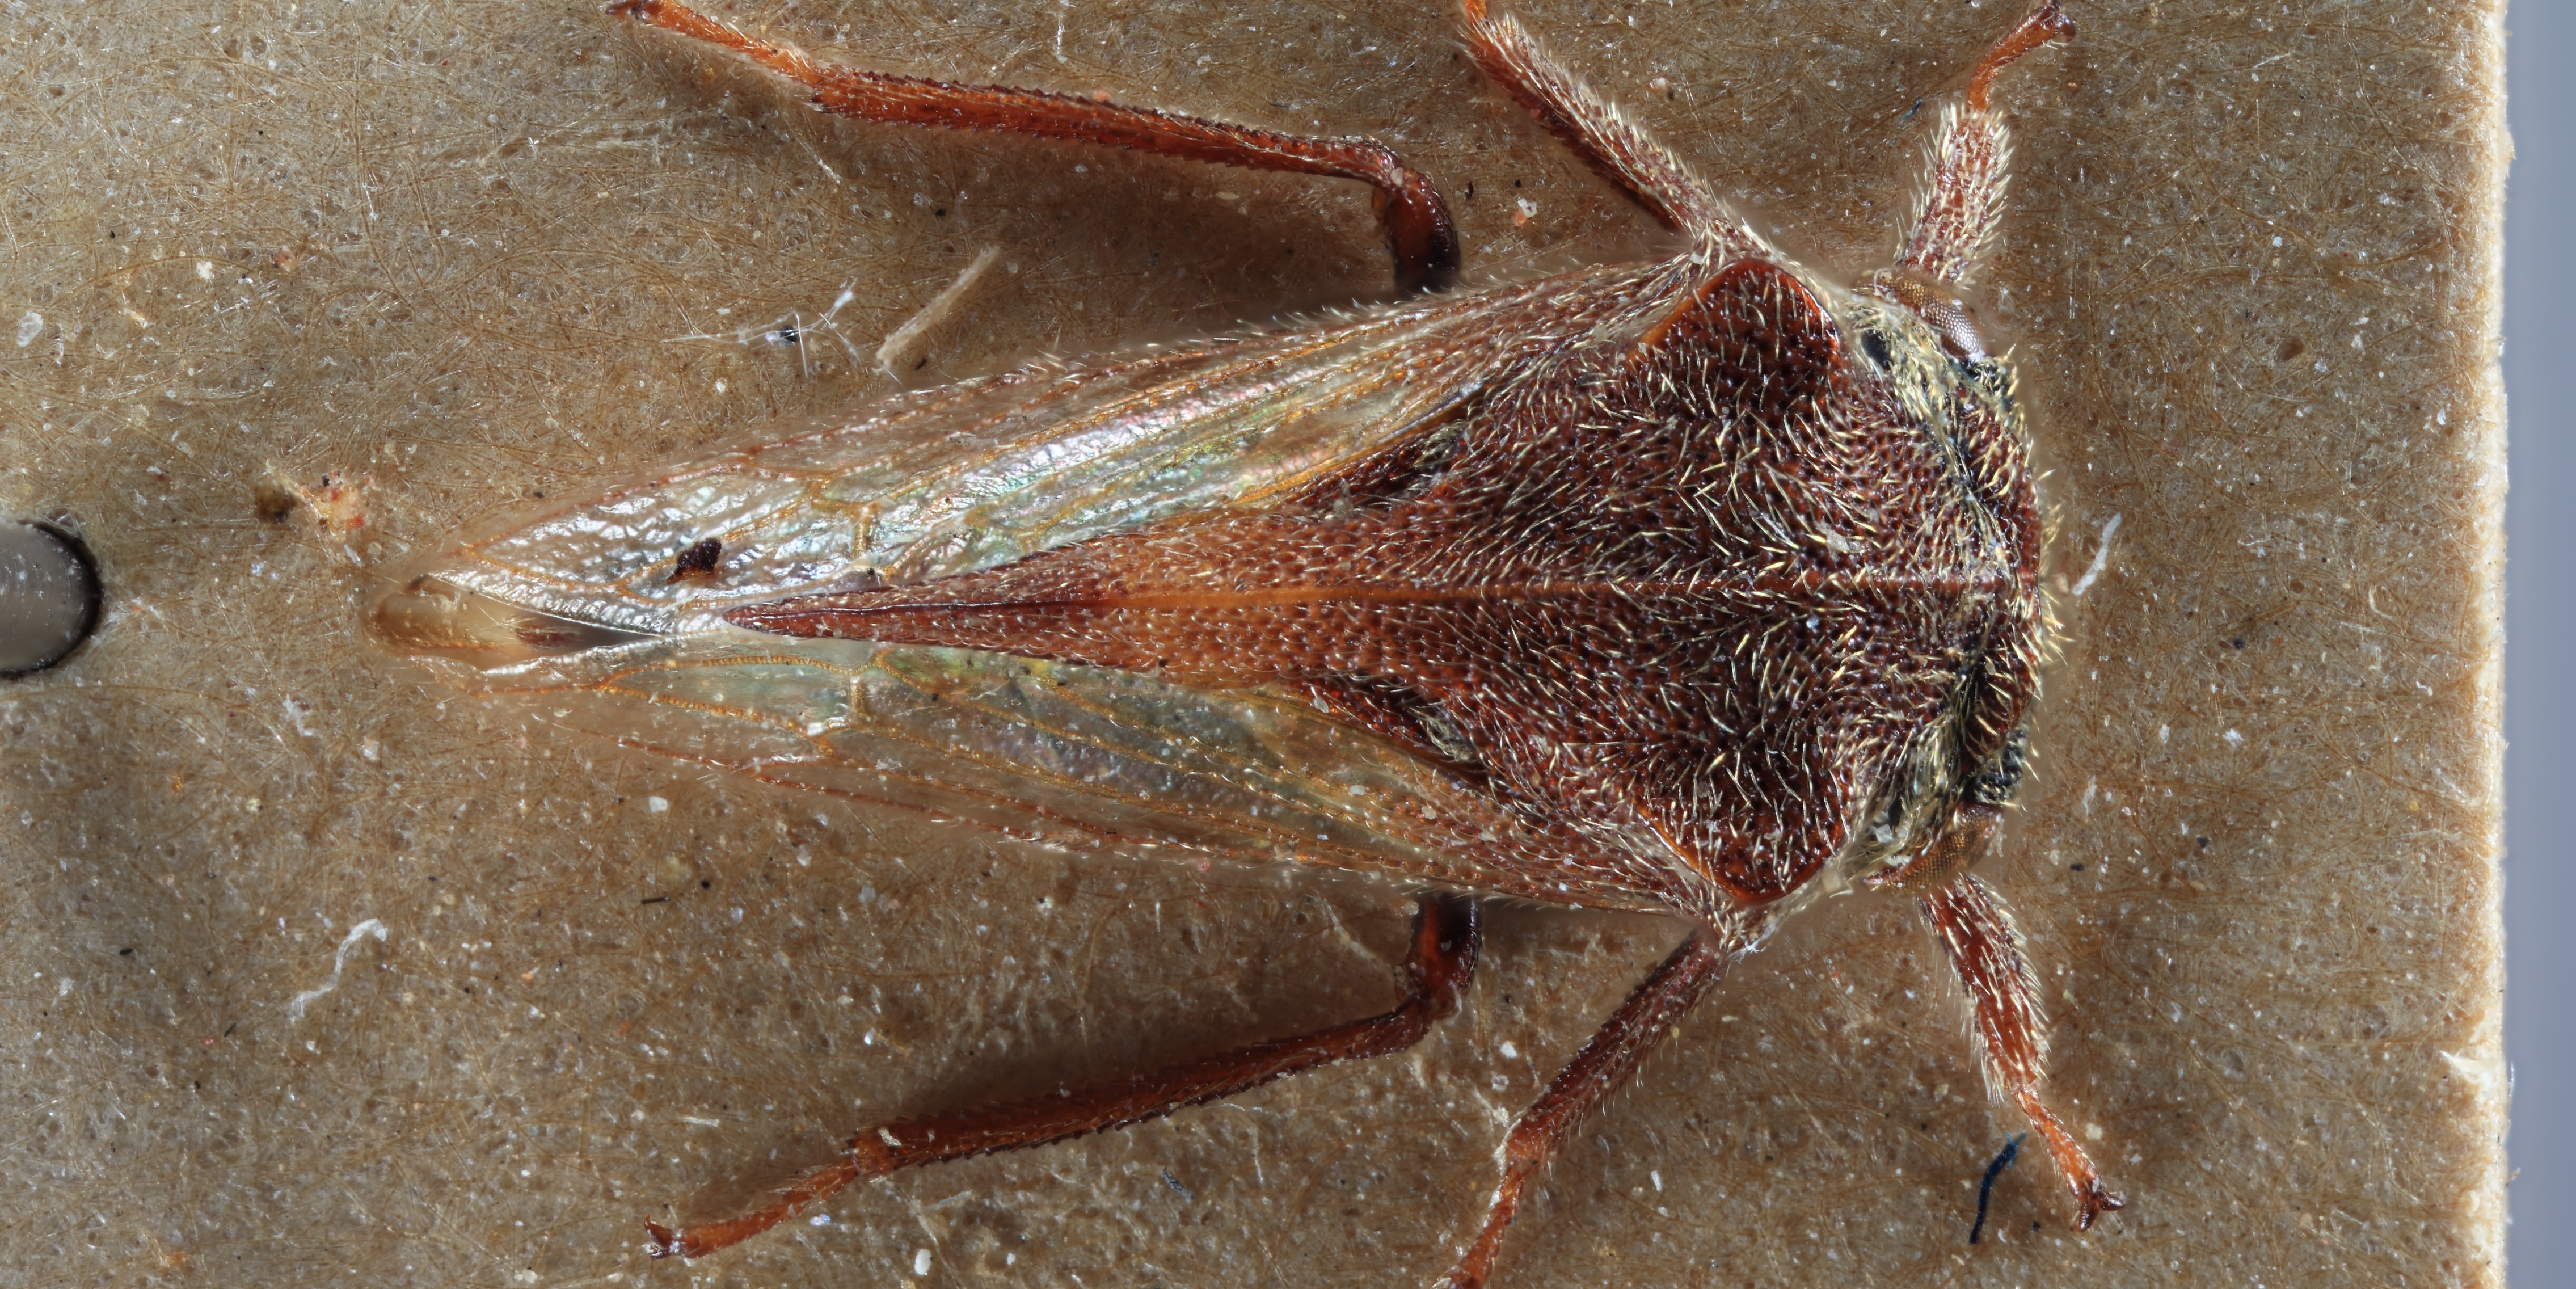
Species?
Machaerotypus sellatus
